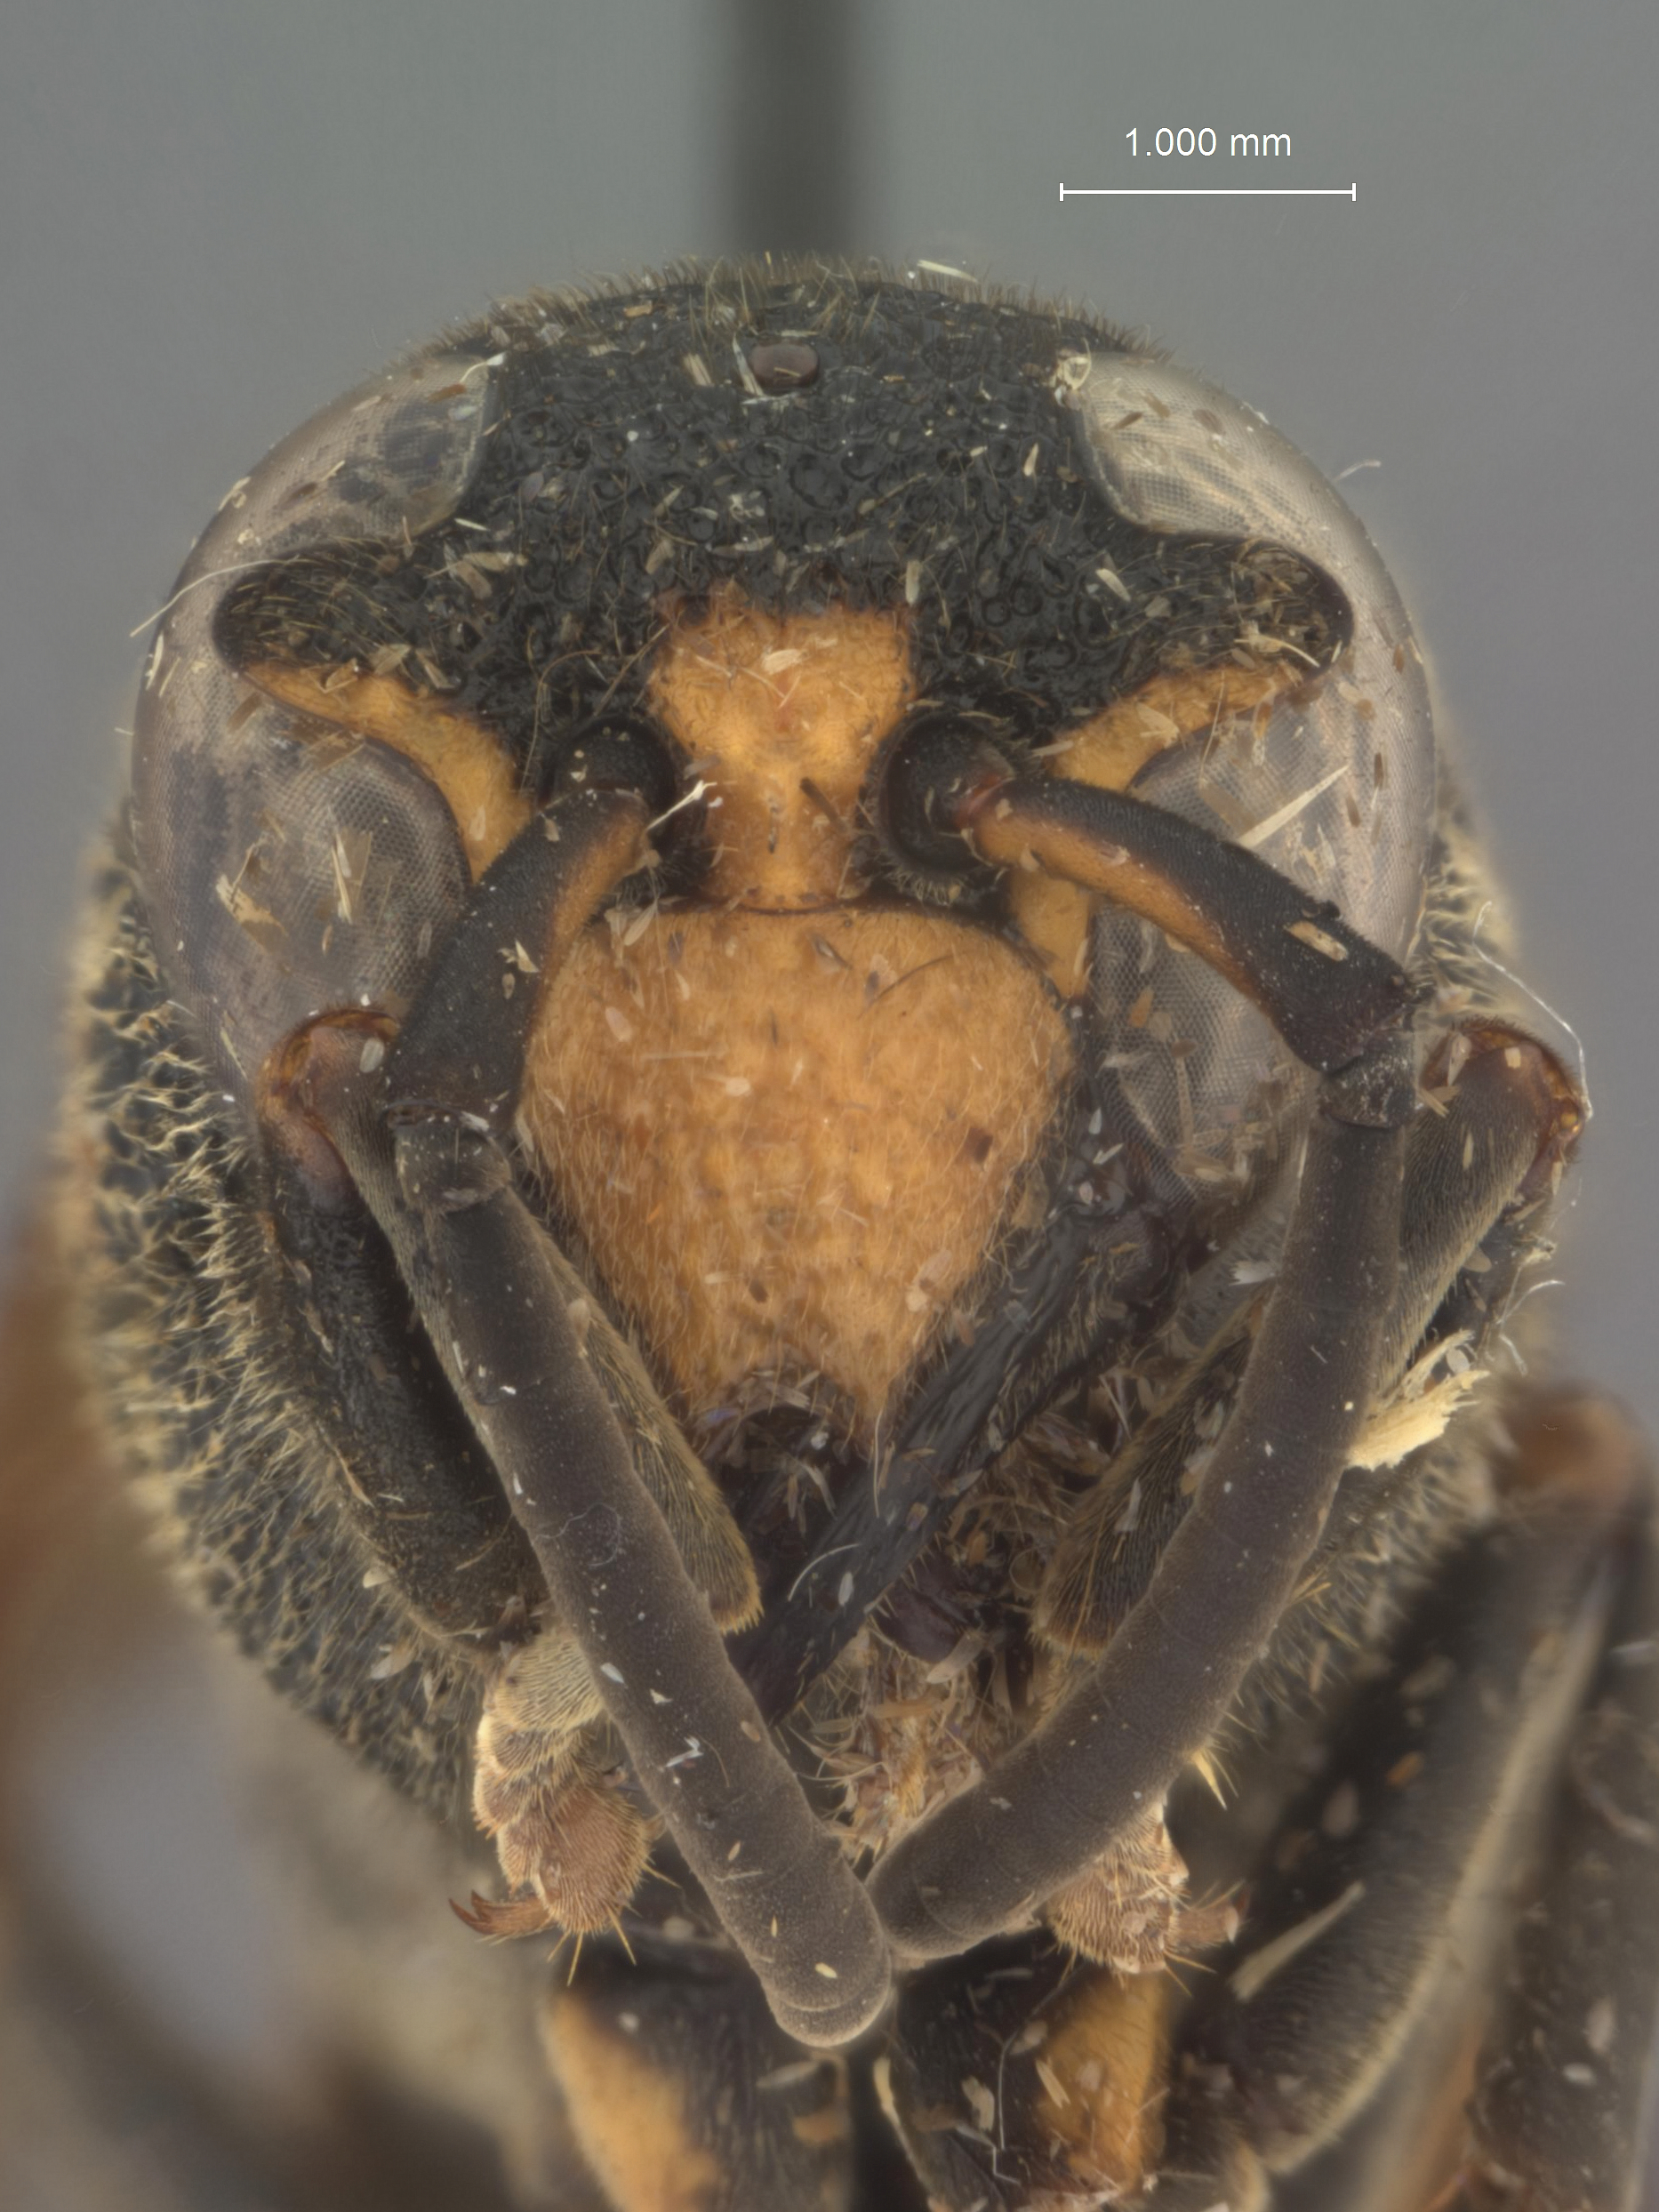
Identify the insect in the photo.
Archancistrocerus diffinis
